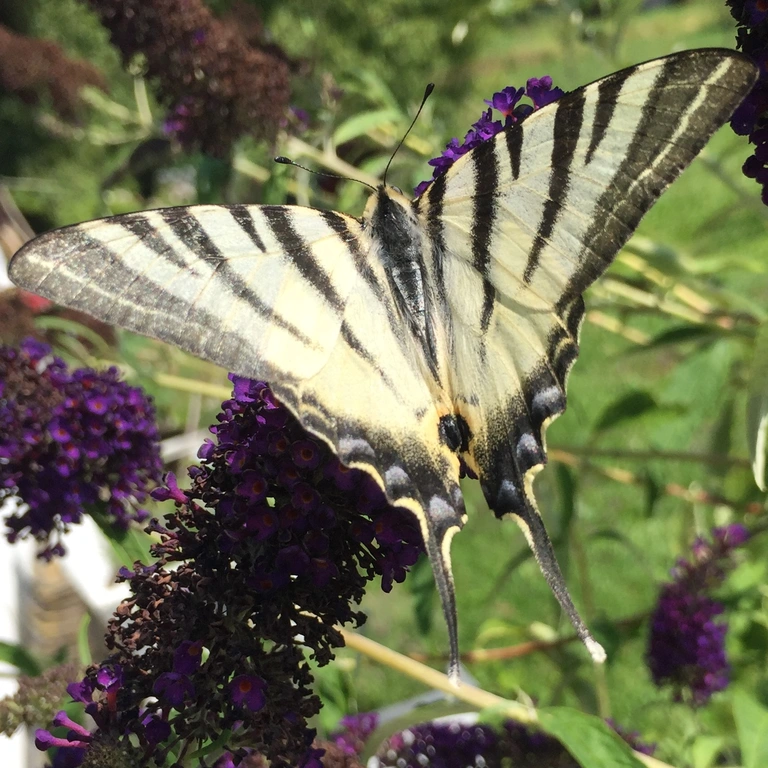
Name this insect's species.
Iphiclides podalirius
